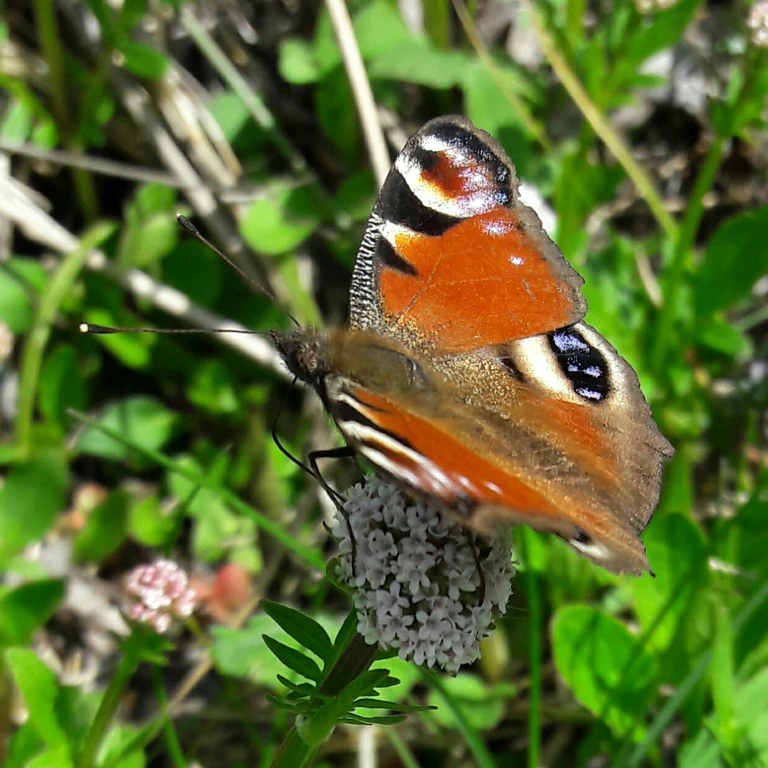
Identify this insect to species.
Aglais io
